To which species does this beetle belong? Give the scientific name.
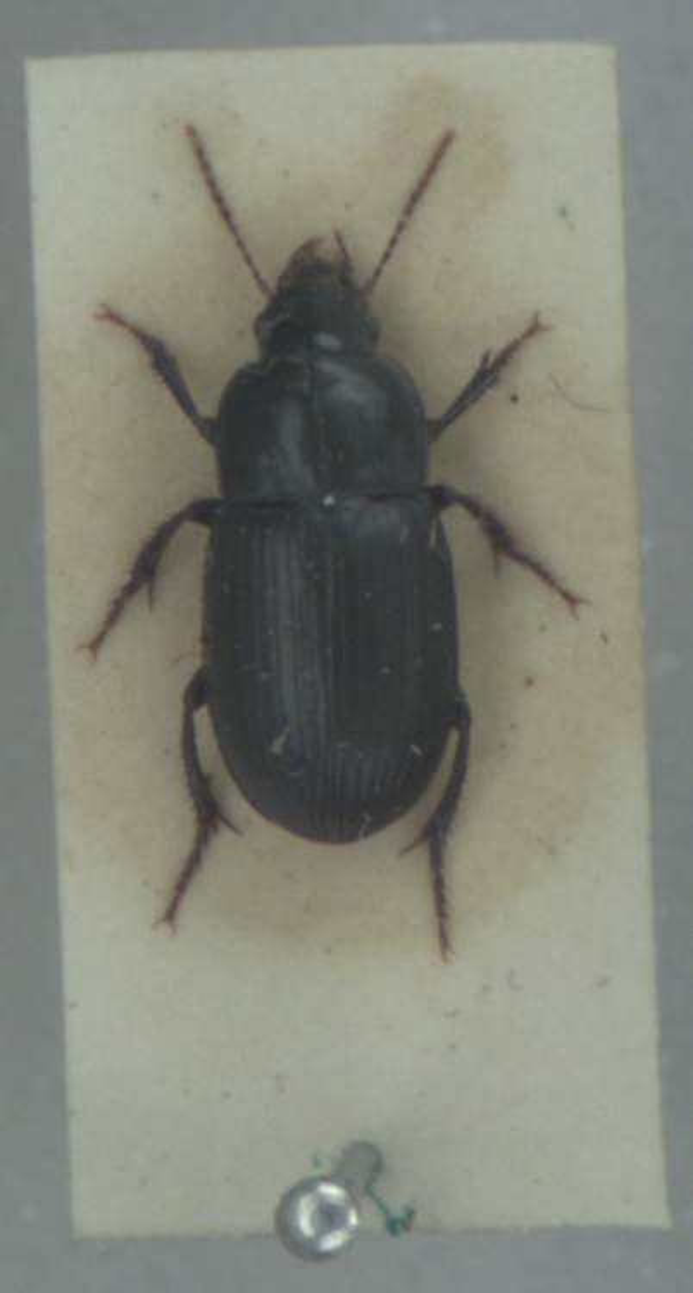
Harpalus serripes
